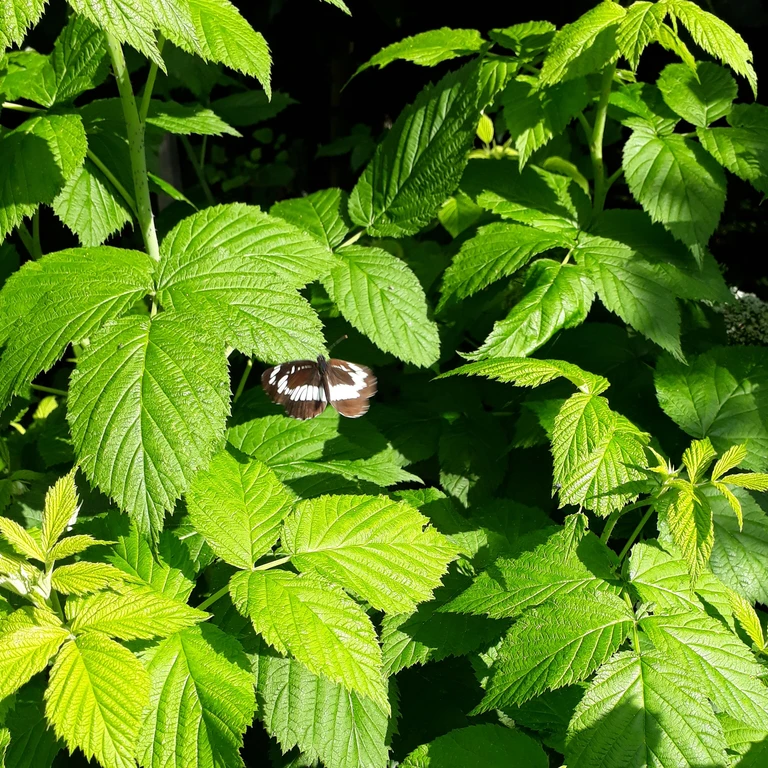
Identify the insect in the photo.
Neptis rivularis
